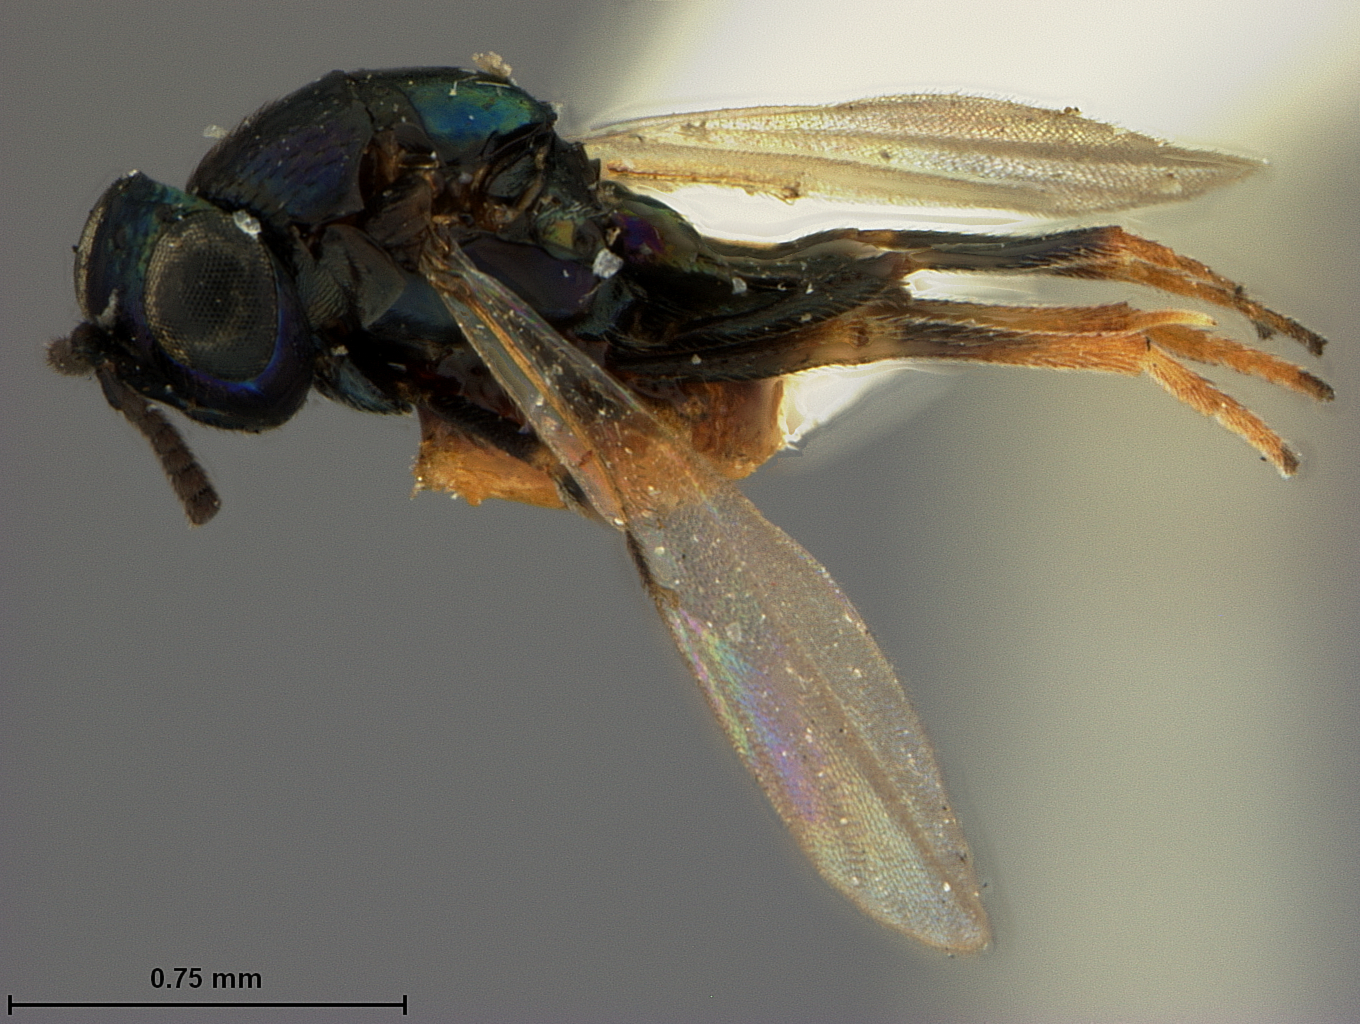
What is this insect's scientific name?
Syrphophagus nigrocyaneus
